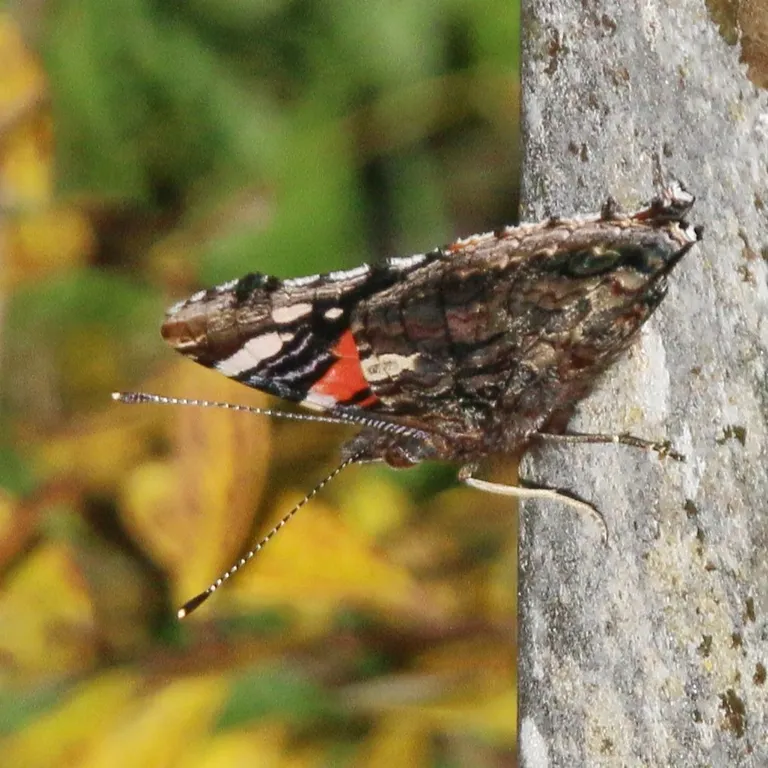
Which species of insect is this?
Vanessa atalanta
